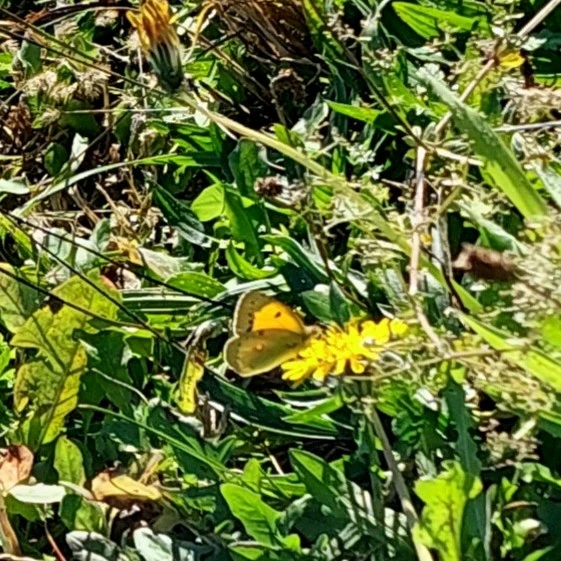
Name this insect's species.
Colias croceus
